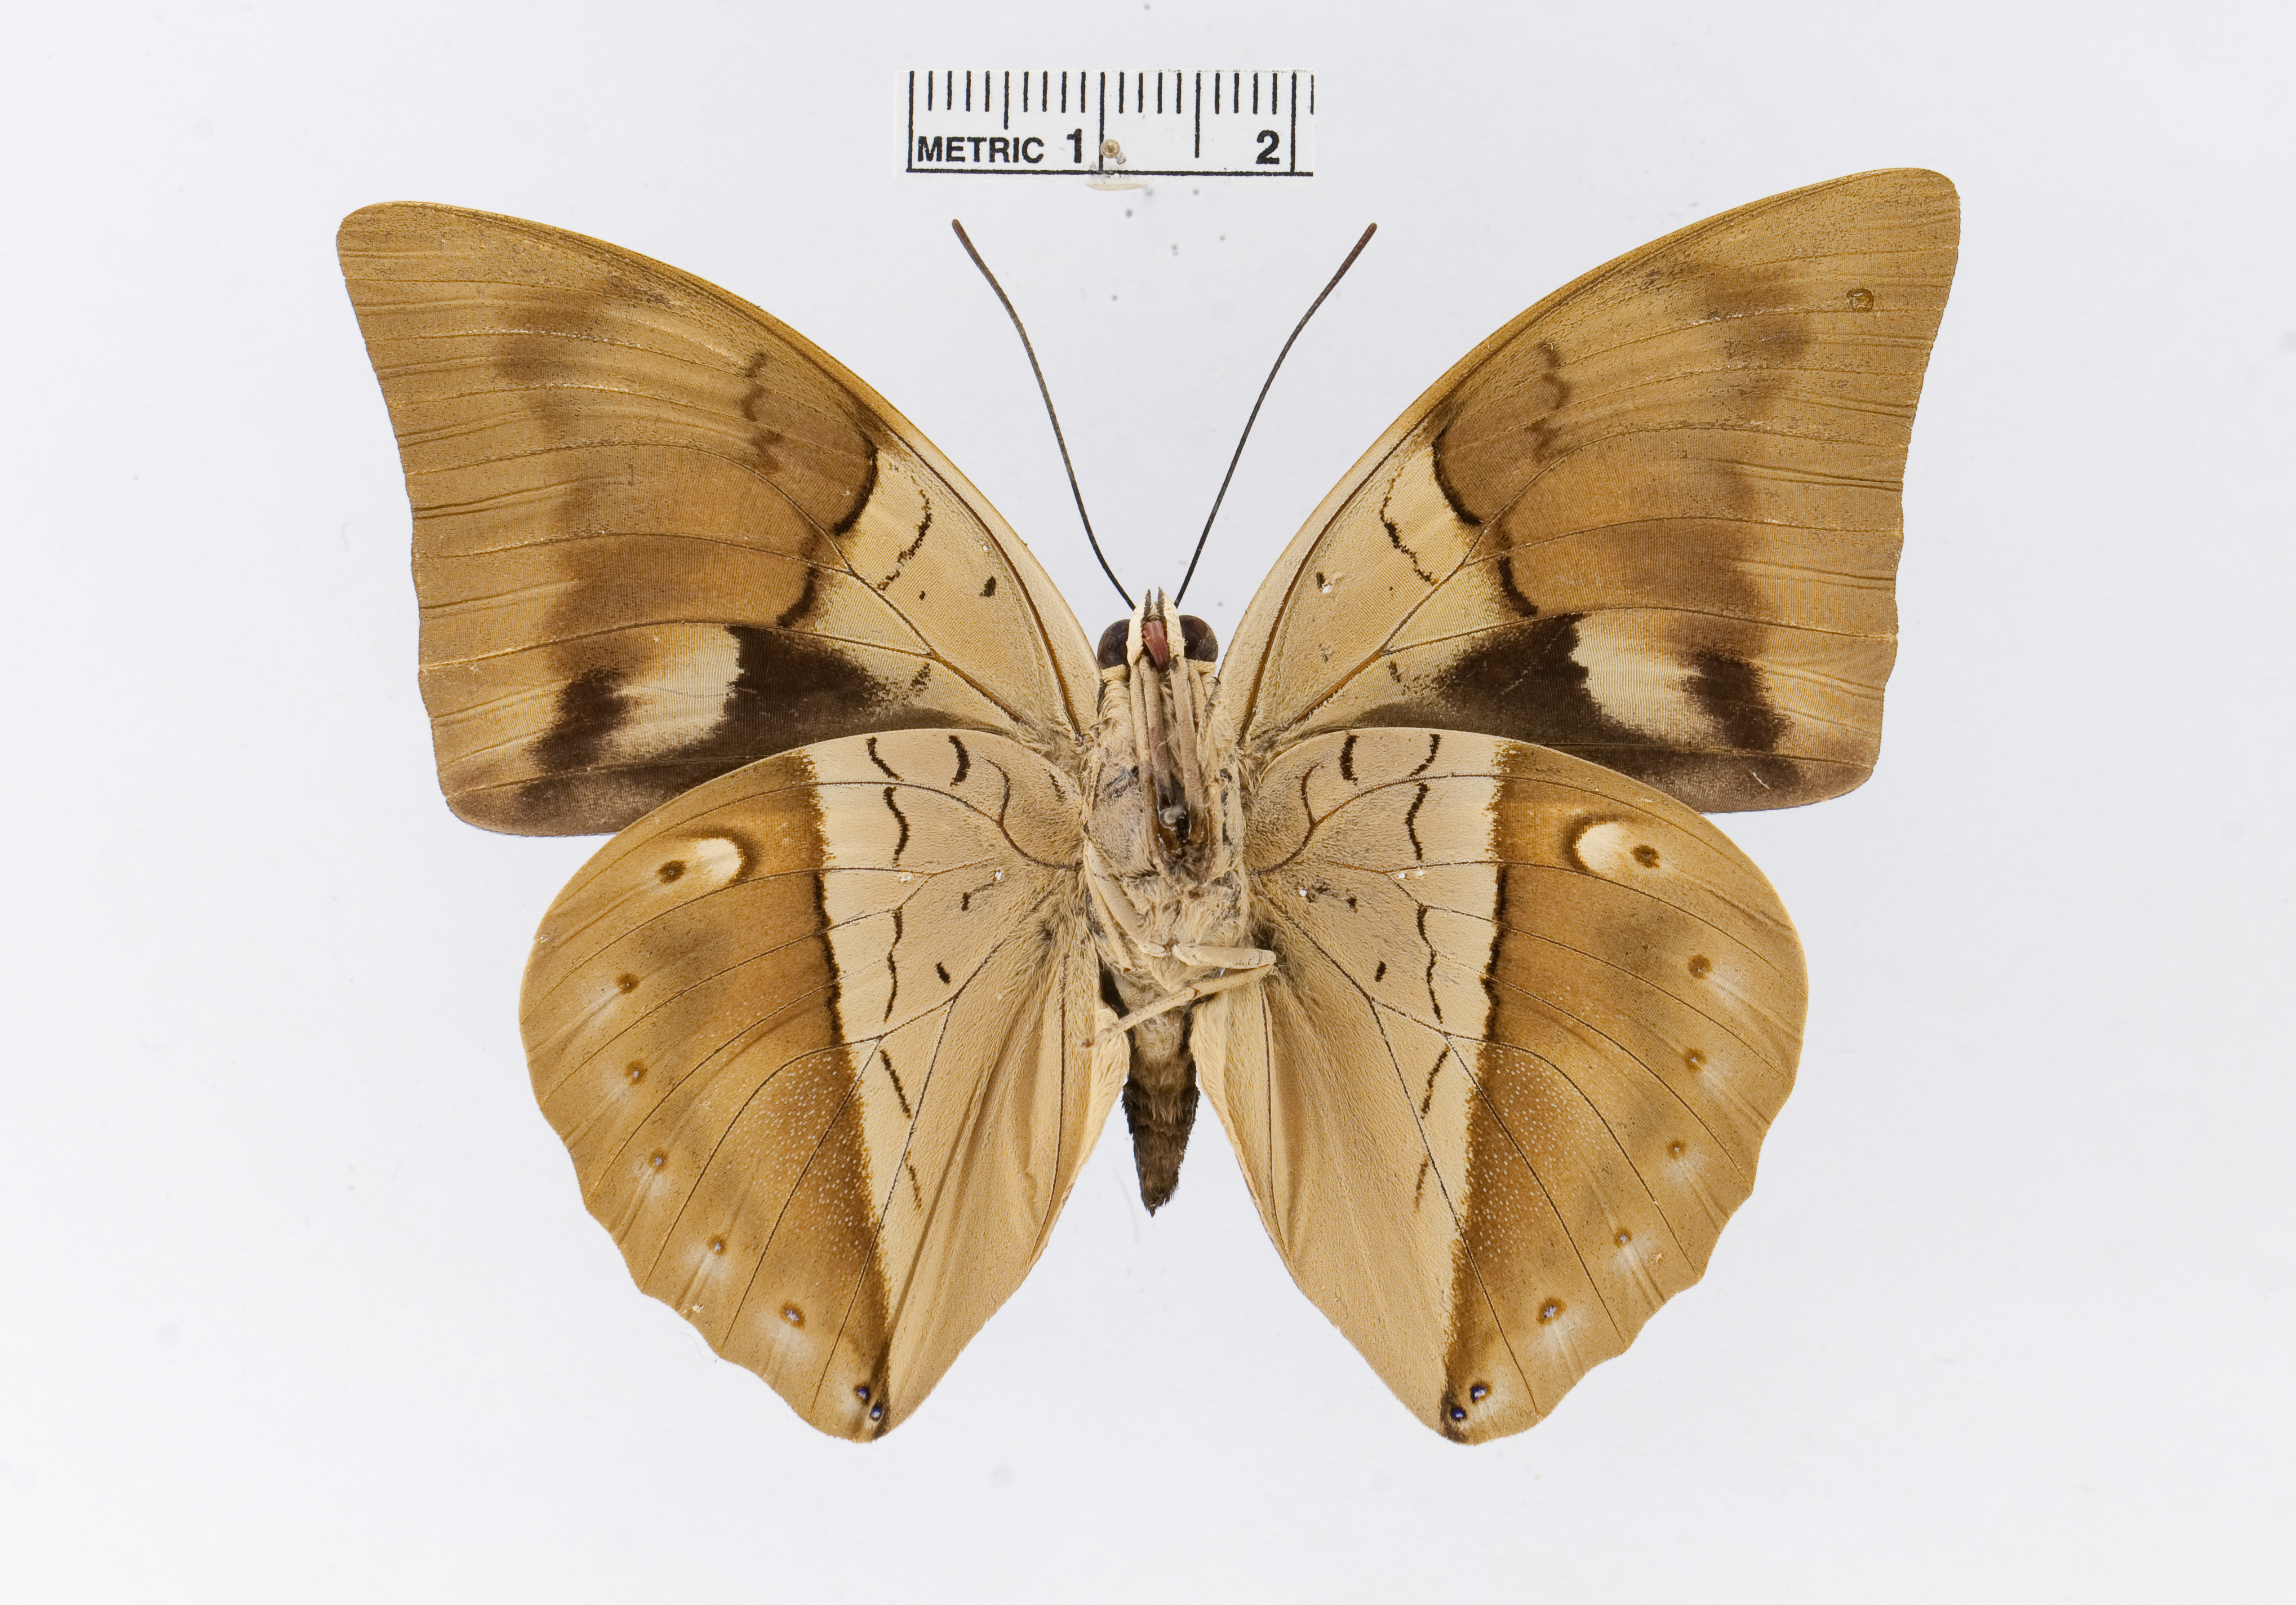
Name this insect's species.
Archaeoprepona amphimachus
